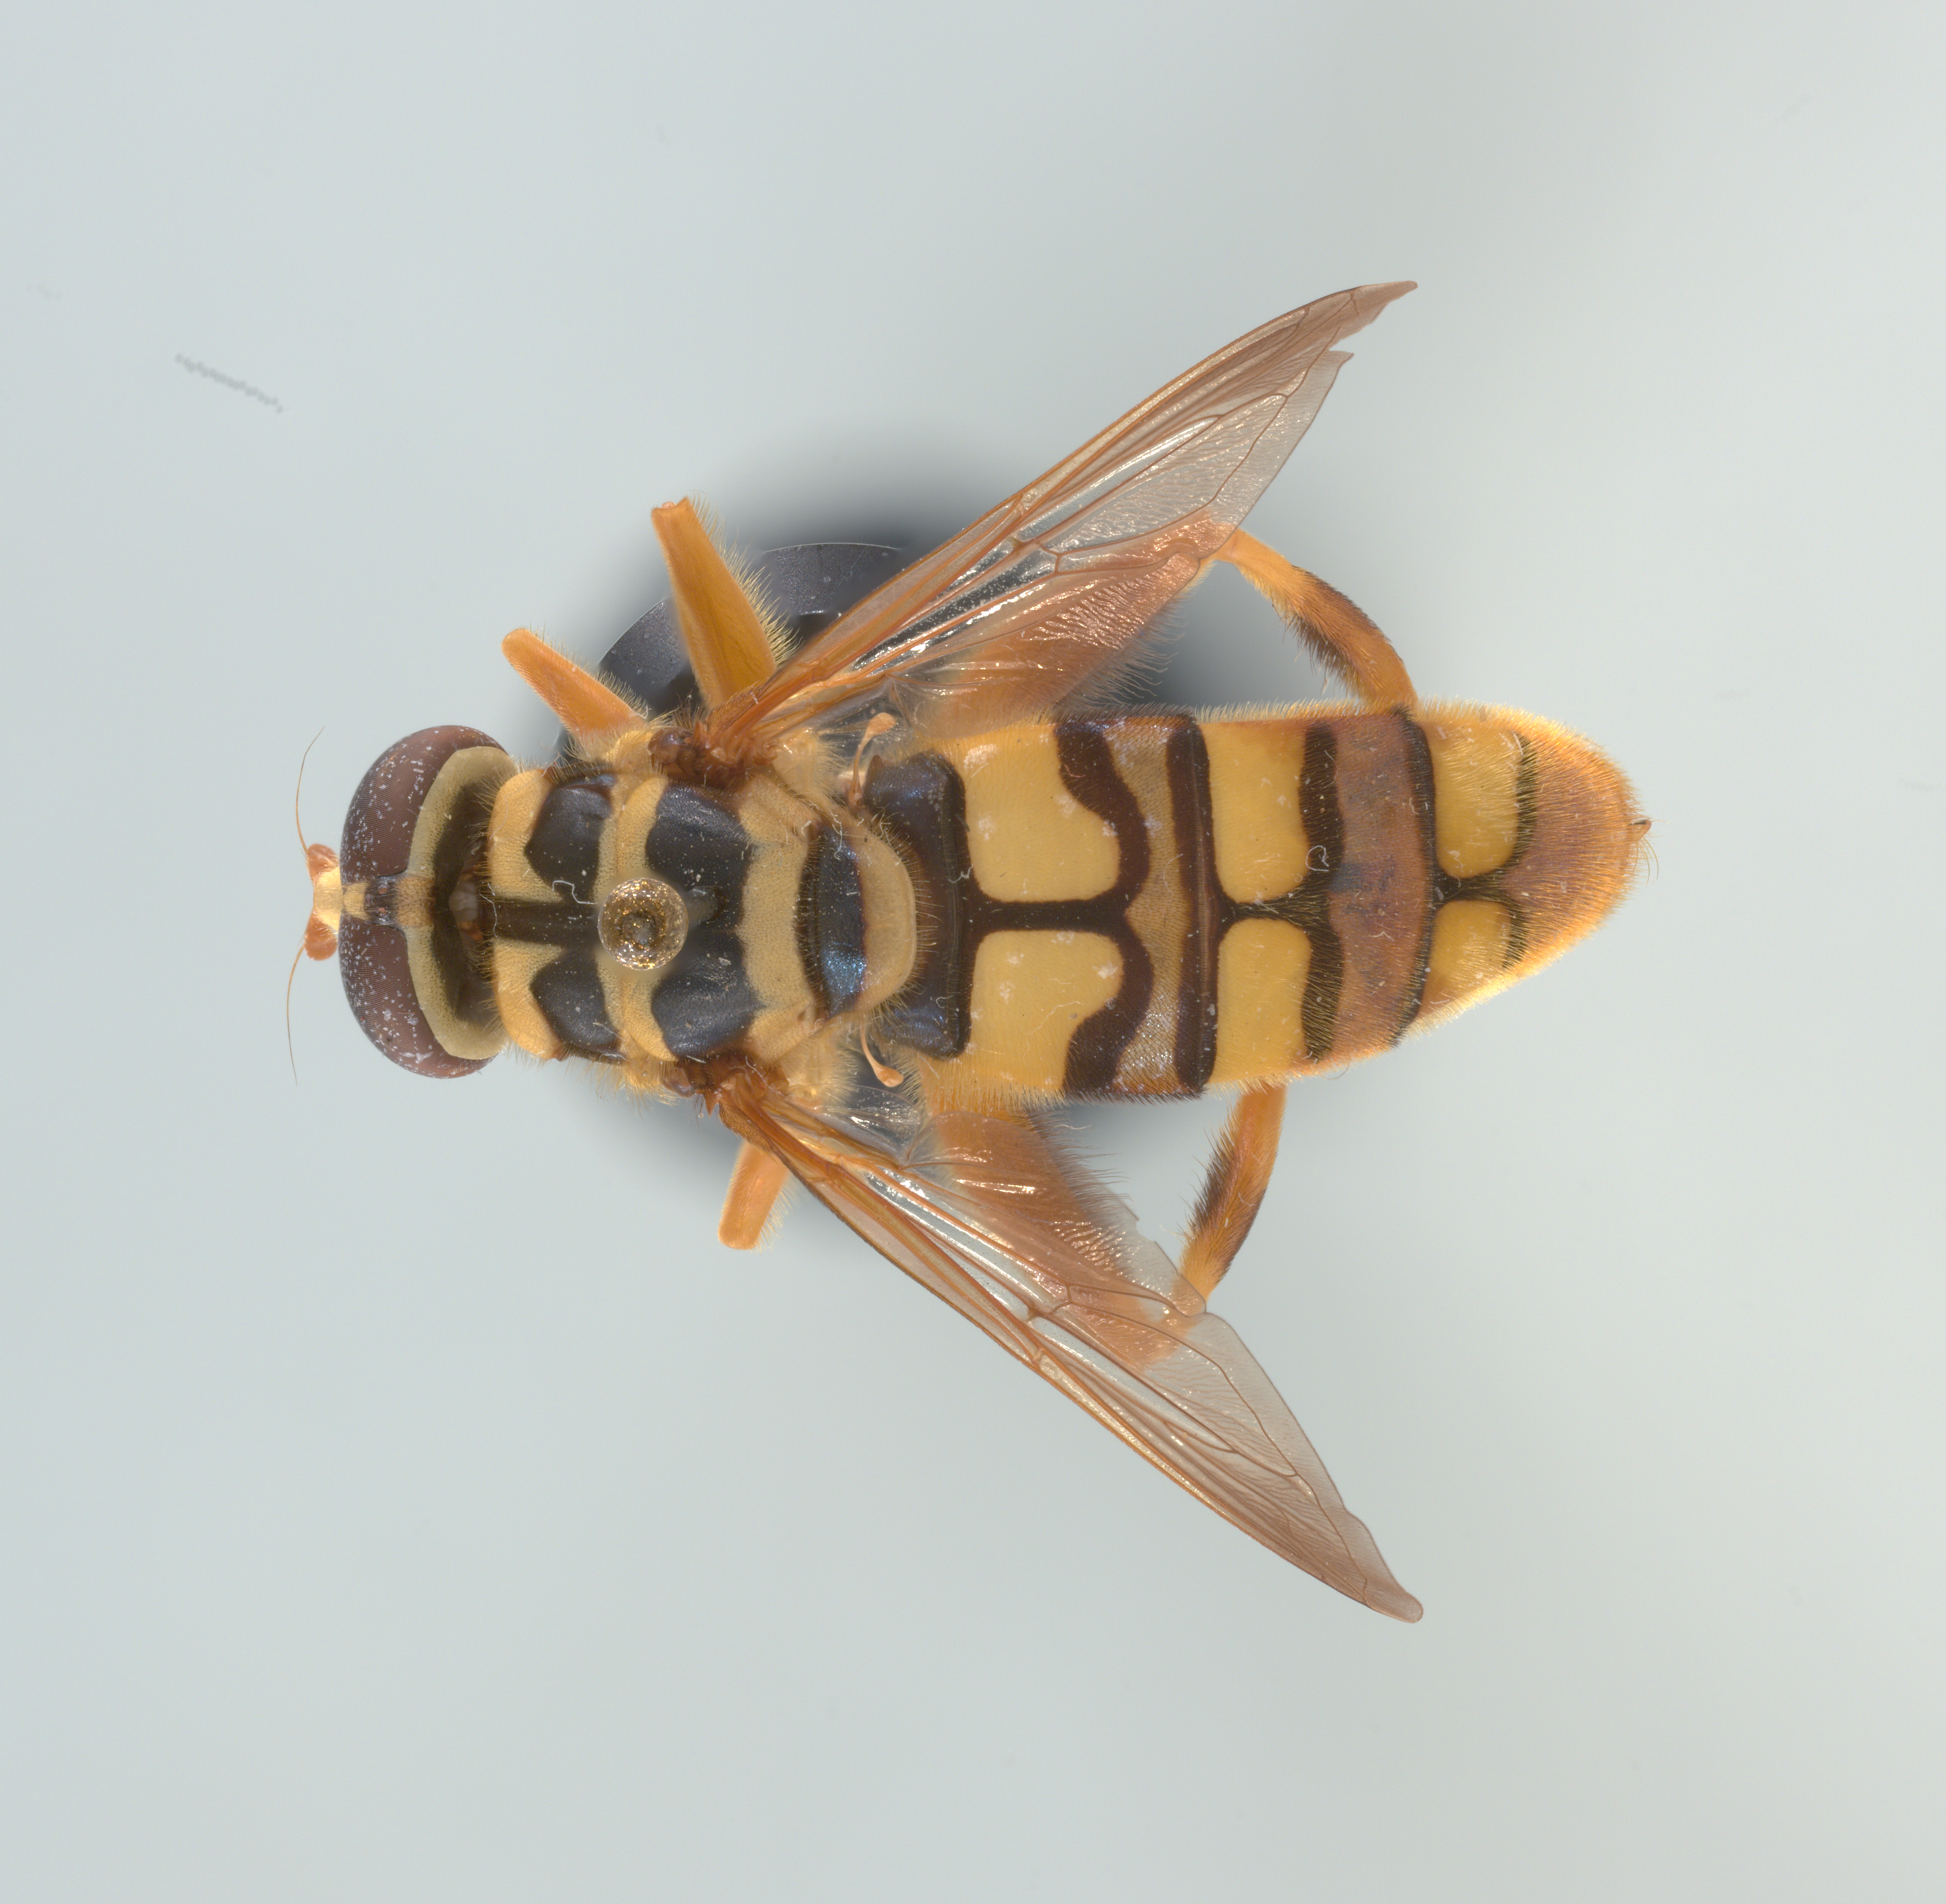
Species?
Milesia virginiensis
